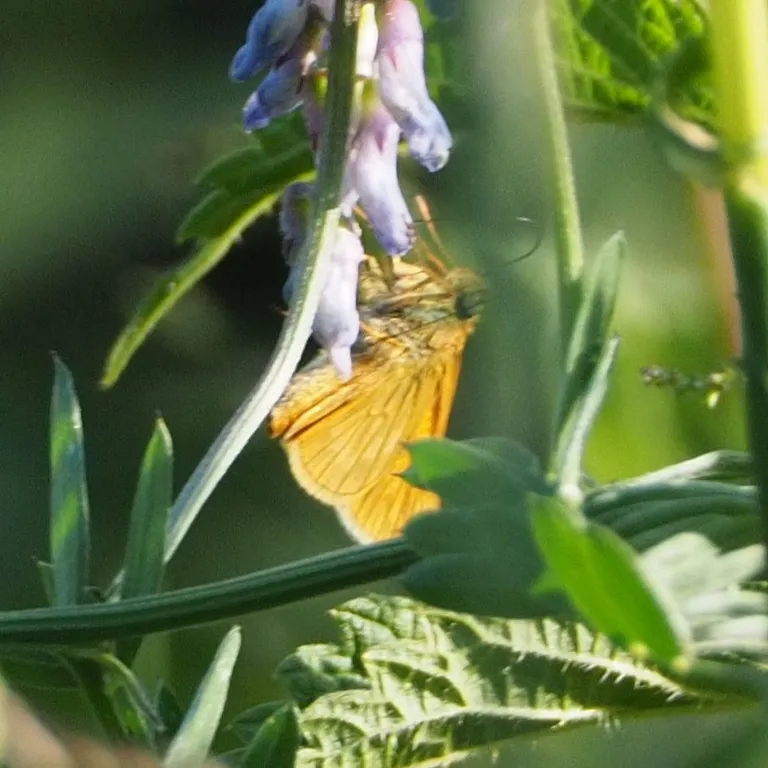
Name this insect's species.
Ochlodes sylvanus (also Ochlodes venata)
